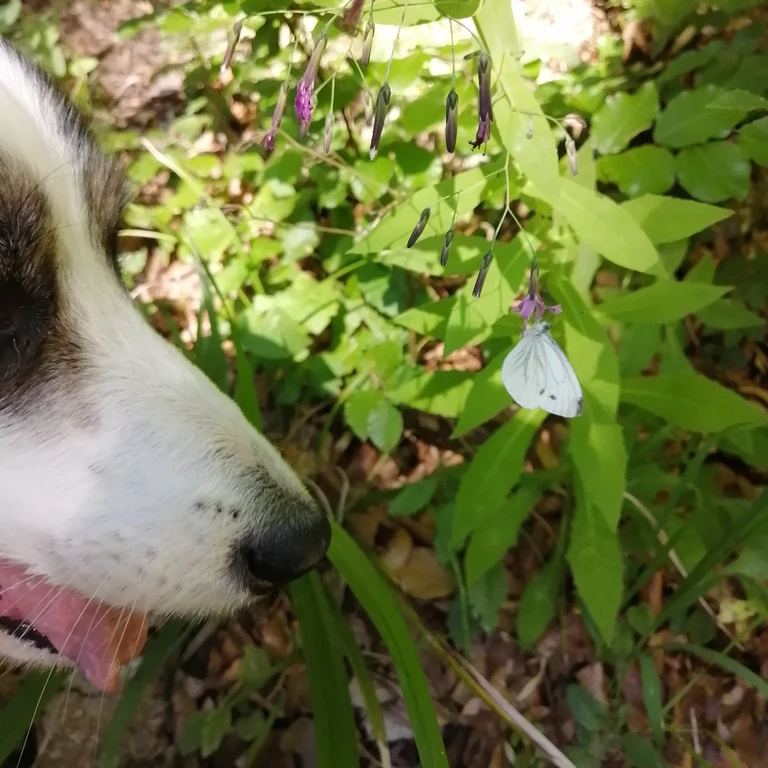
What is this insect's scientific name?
Pieris napi
